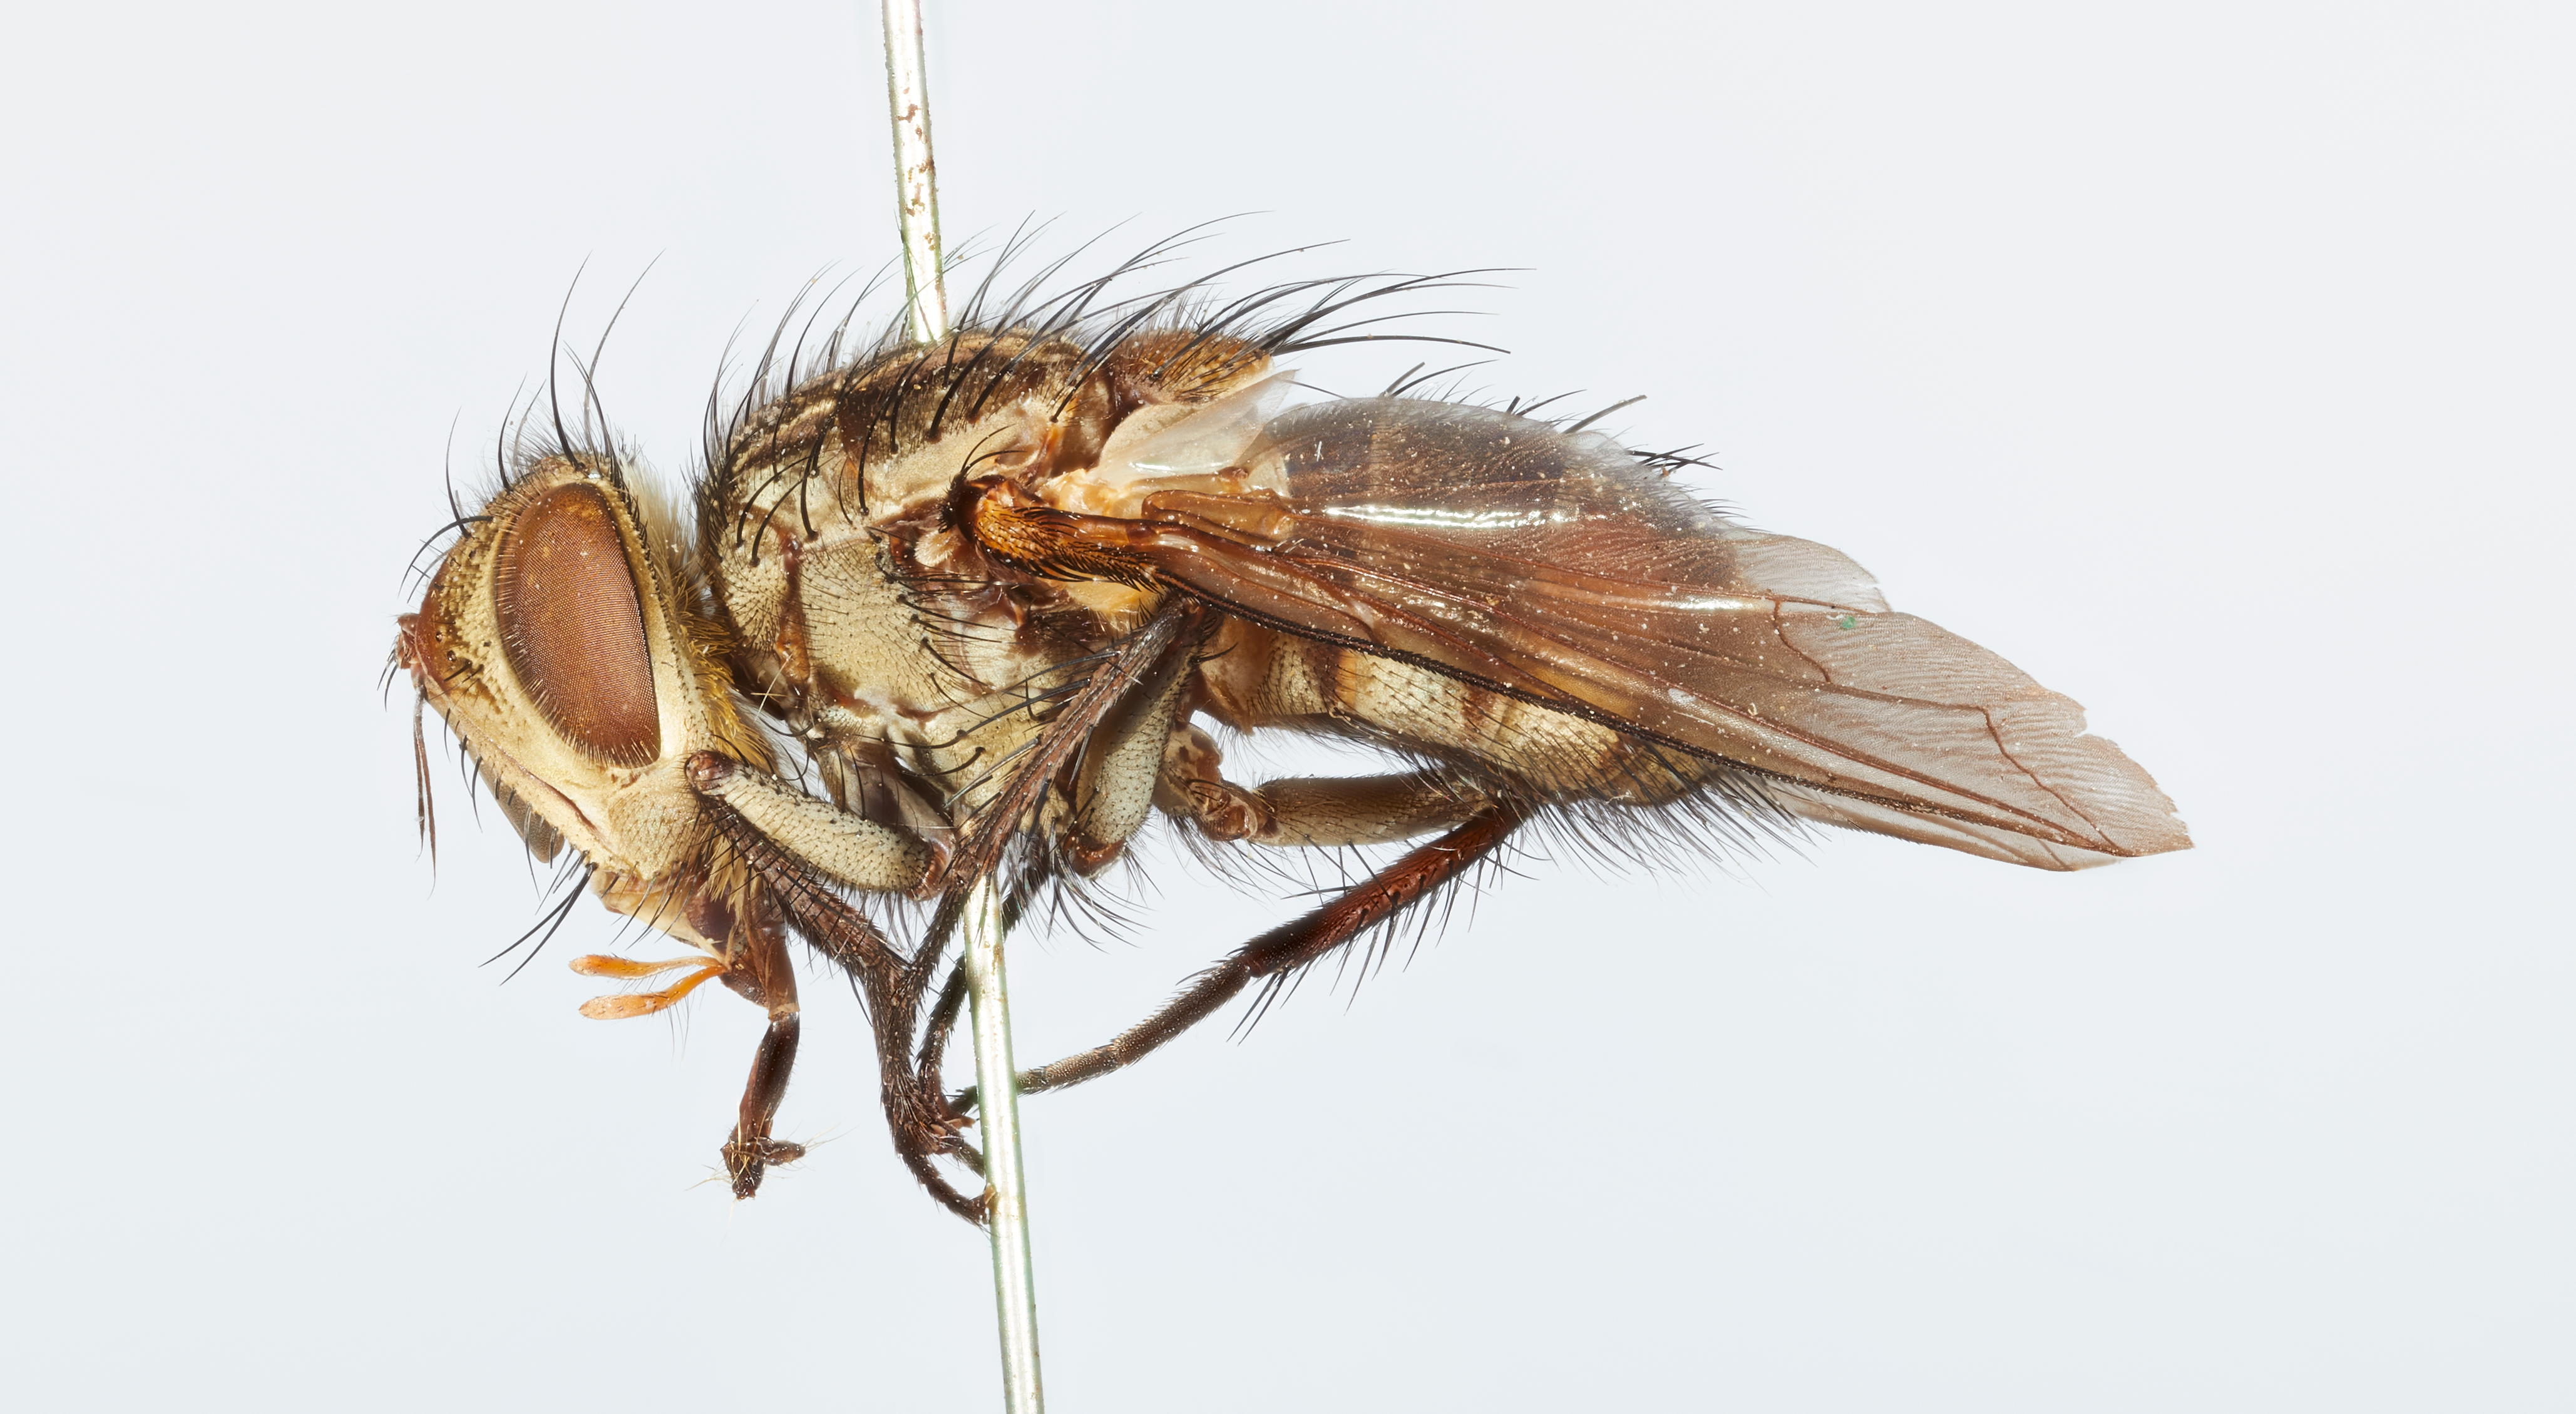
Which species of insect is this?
Botriopsis bakeri
